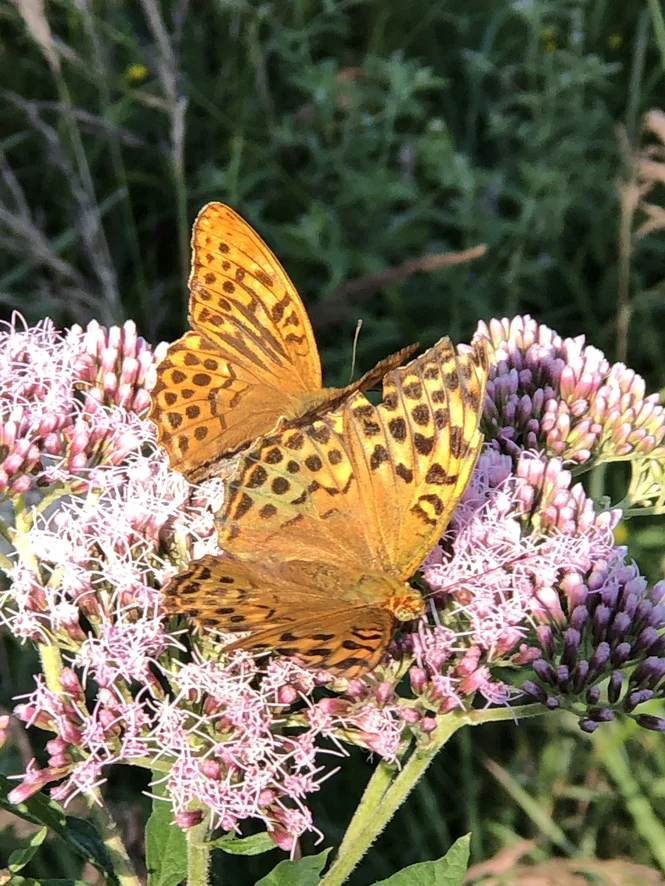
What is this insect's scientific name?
Argynnis paphia
